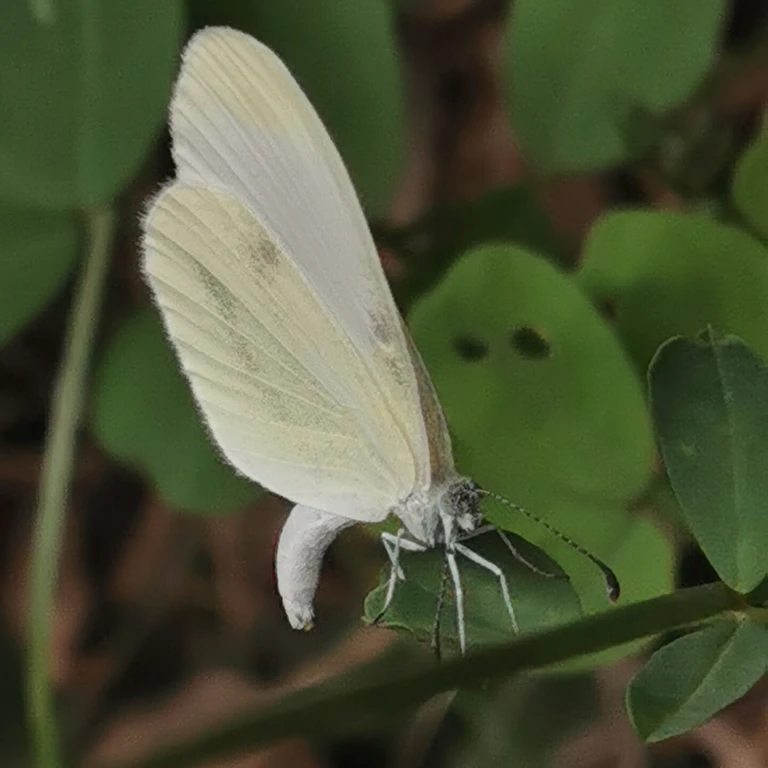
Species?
Leptidea sinapis/juvernica
